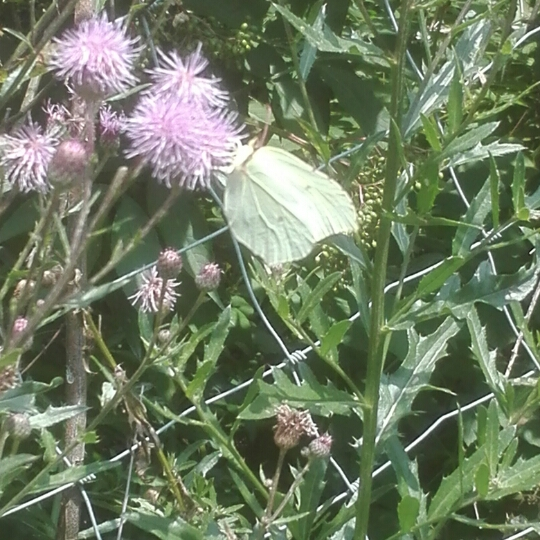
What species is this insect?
Gonepteryx rhamni
